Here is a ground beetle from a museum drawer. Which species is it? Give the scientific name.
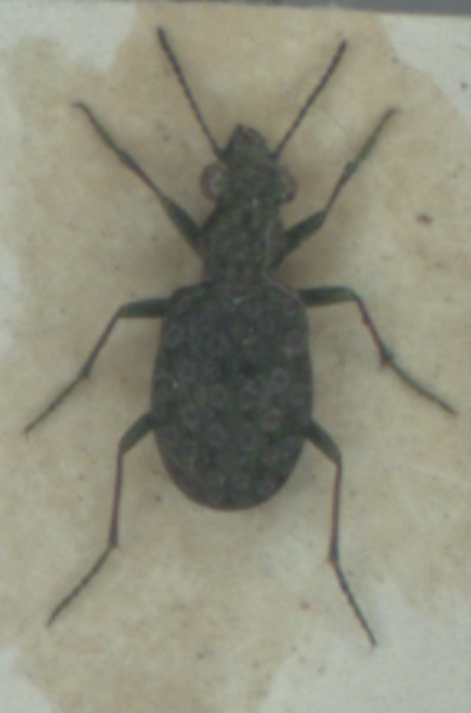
Elaphrus riparius
